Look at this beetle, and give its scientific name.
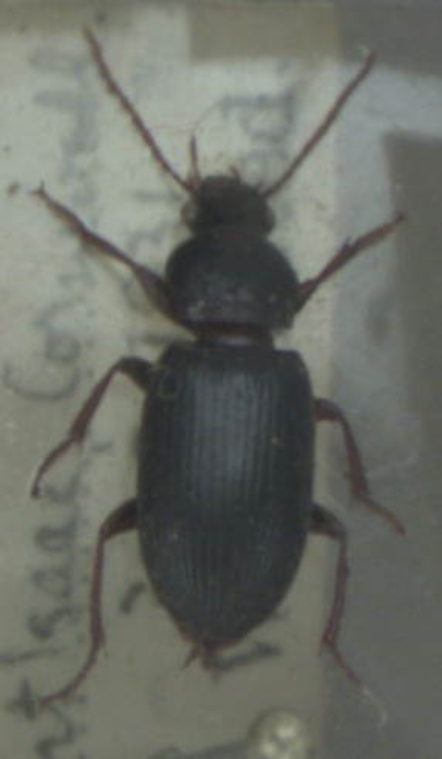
Ophonus puncticeps
